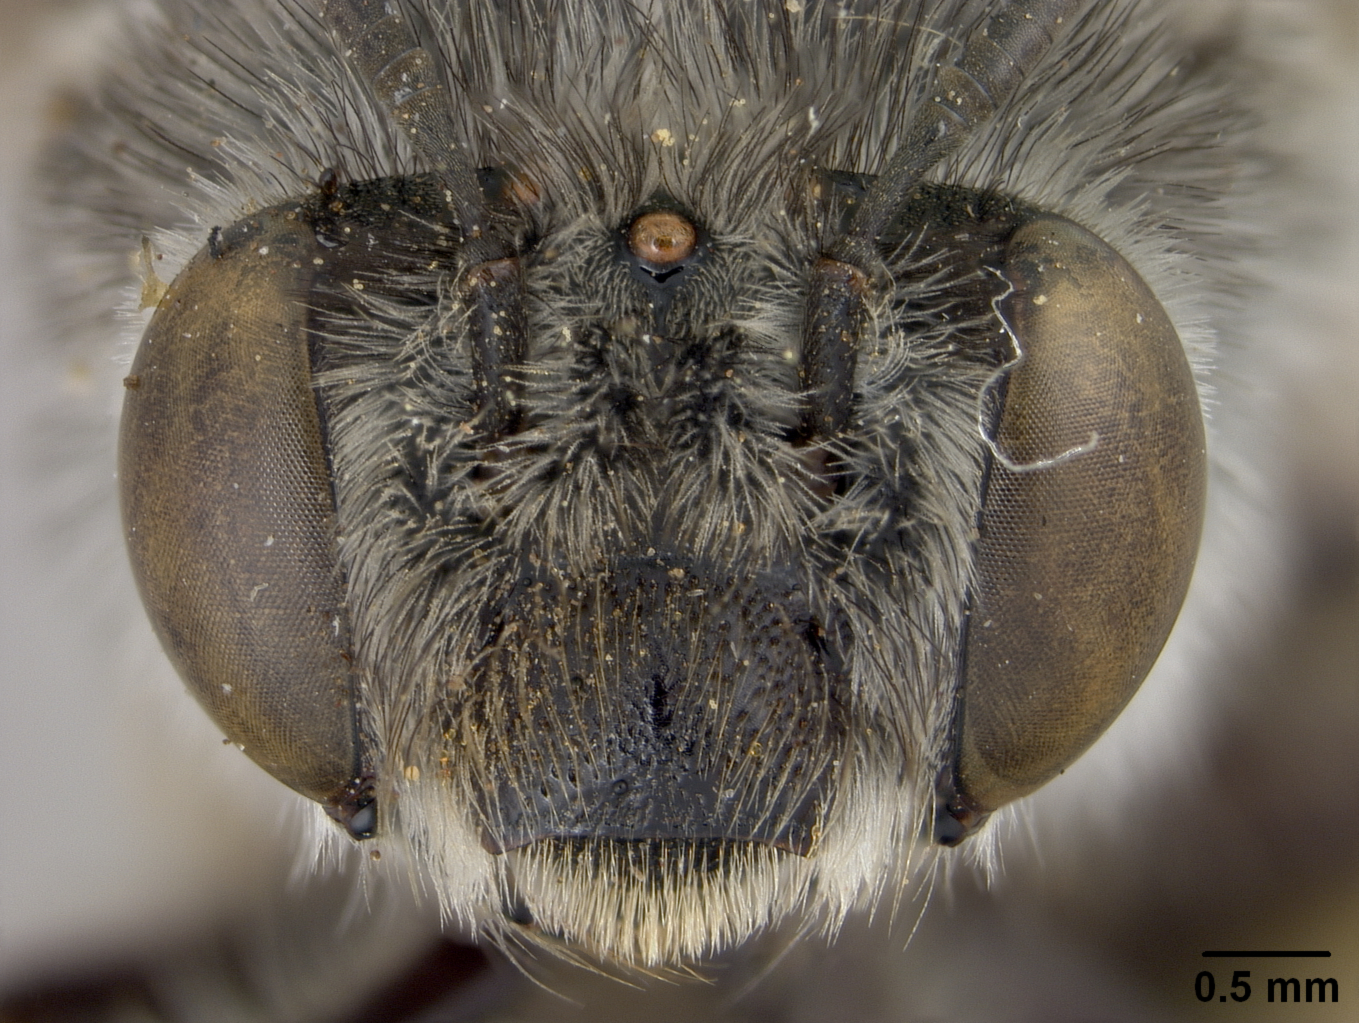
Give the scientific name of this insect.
Anthophora popenoei
